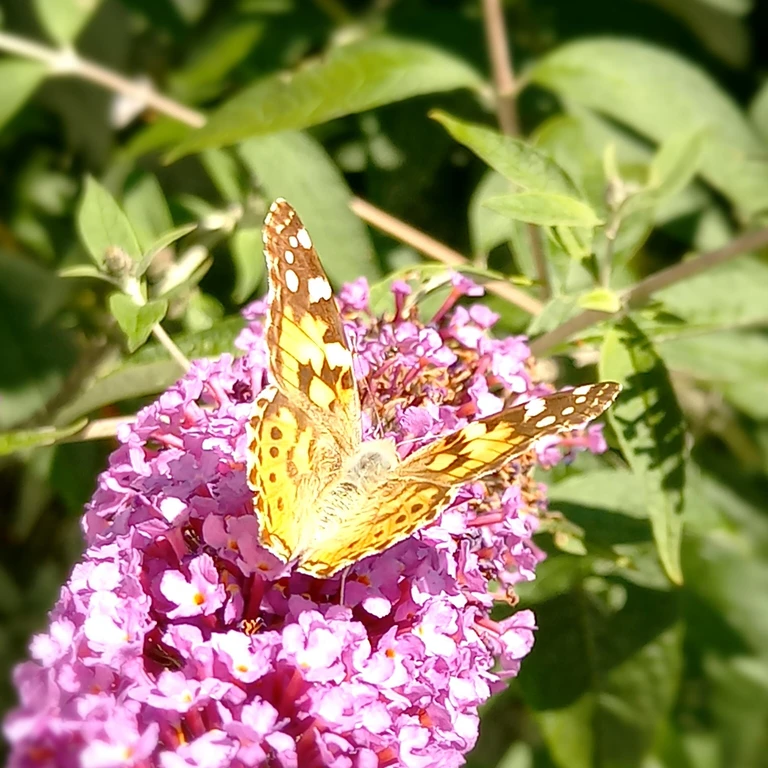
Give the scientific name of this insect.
Vanessa cardui
